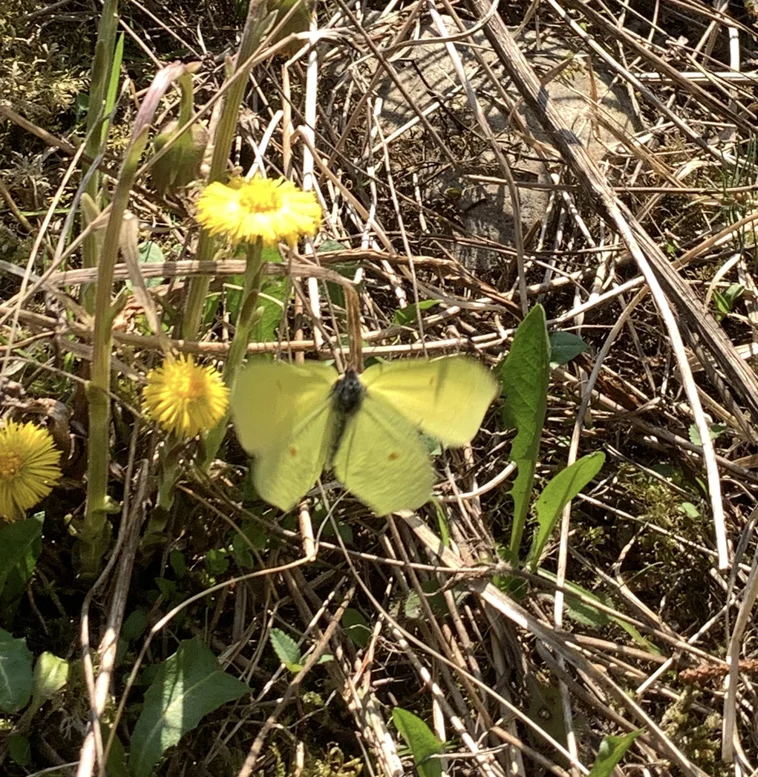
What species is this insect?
Gonepteryx rhamni
